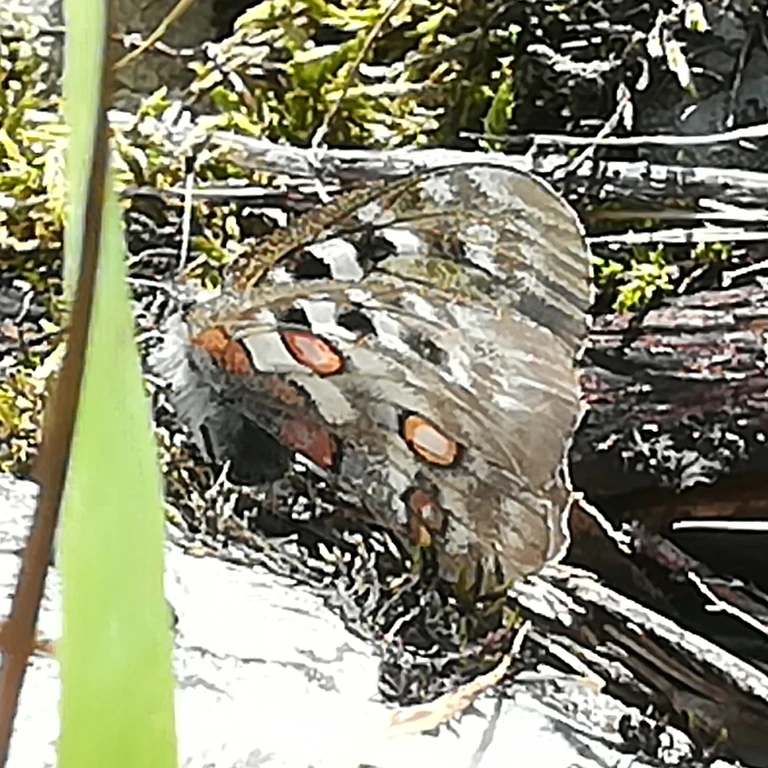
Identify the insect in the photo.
Parnassius apollo
